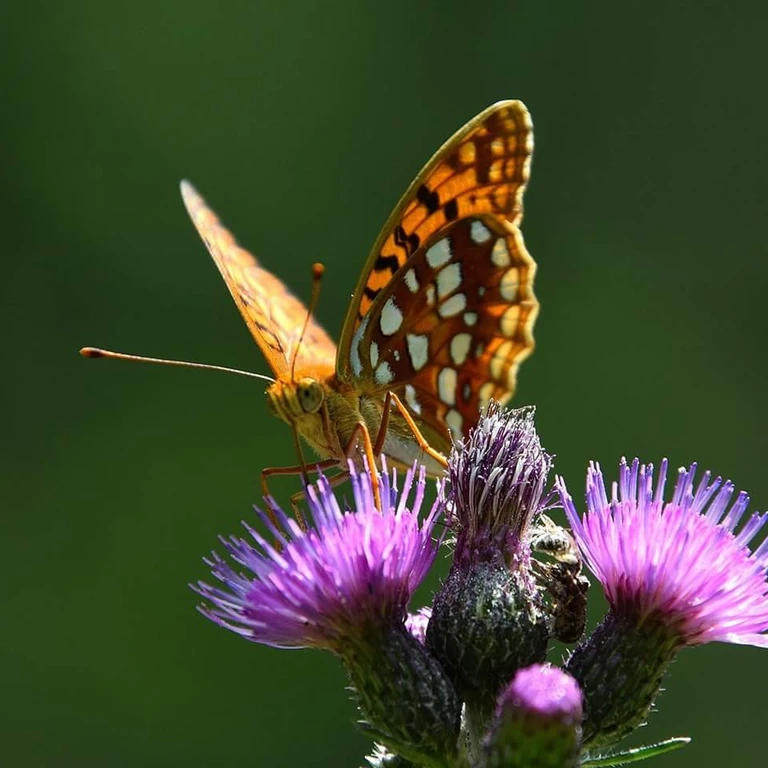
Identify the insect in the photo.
Fabriciana adippe
